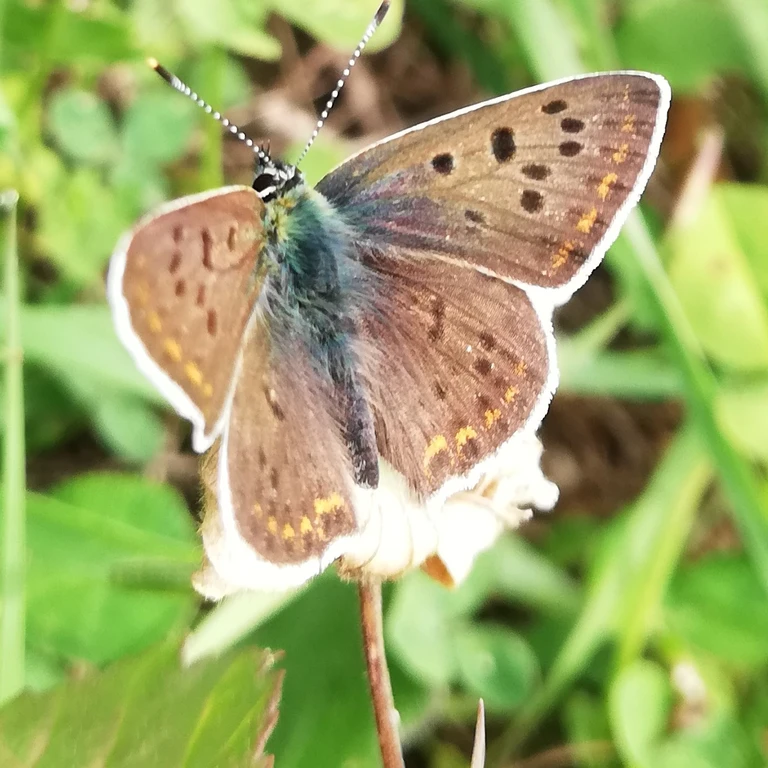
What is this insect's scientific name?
Lycaena tityrus (also Loweia tityrus)
